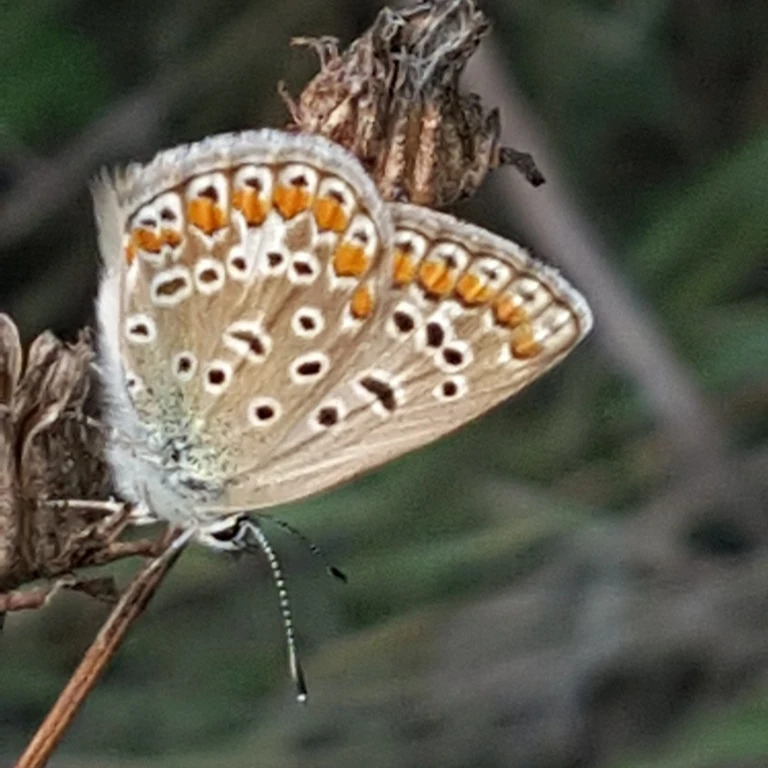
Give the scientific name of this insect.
Polyommatus icarus
